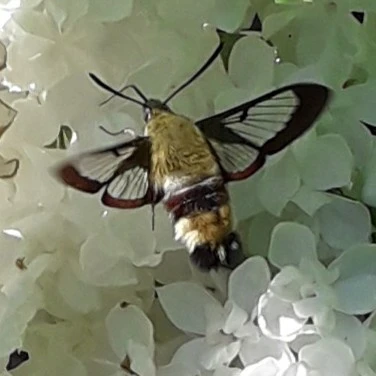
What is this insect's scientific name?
Hemaris fuciformis
